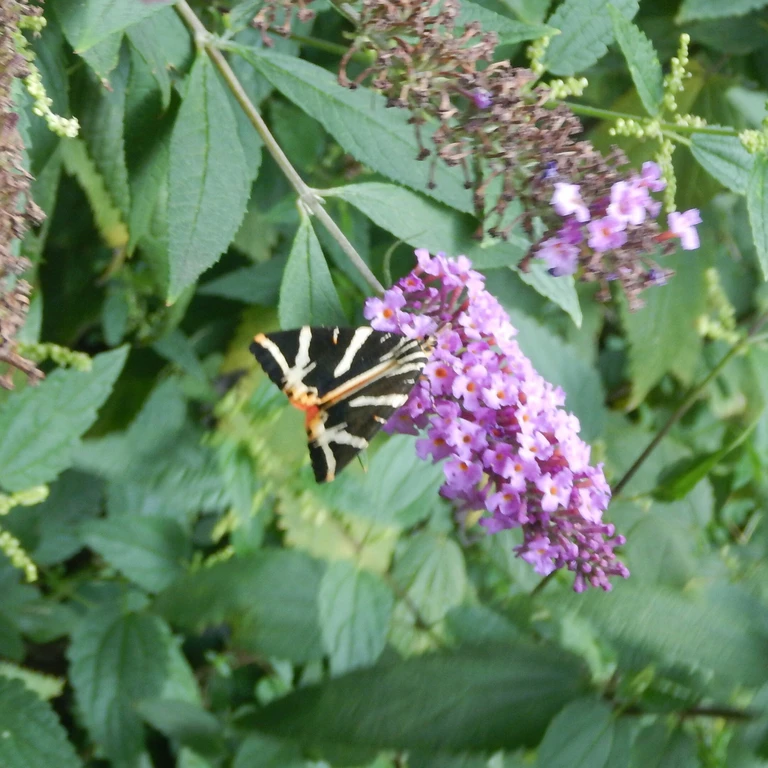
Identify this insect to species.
Euplagia quadripunctaria
